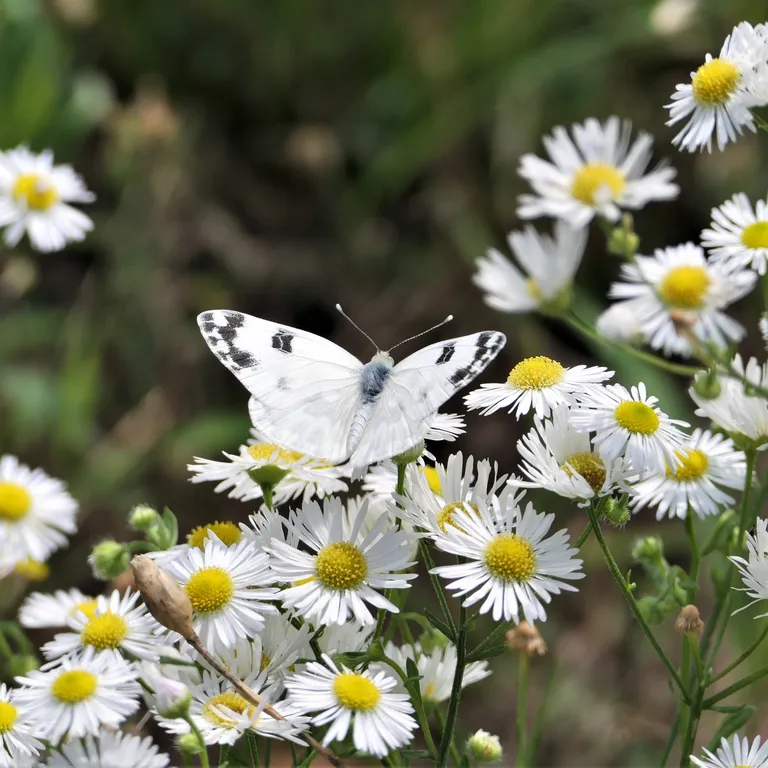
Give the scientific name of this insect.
Pontia edusa
